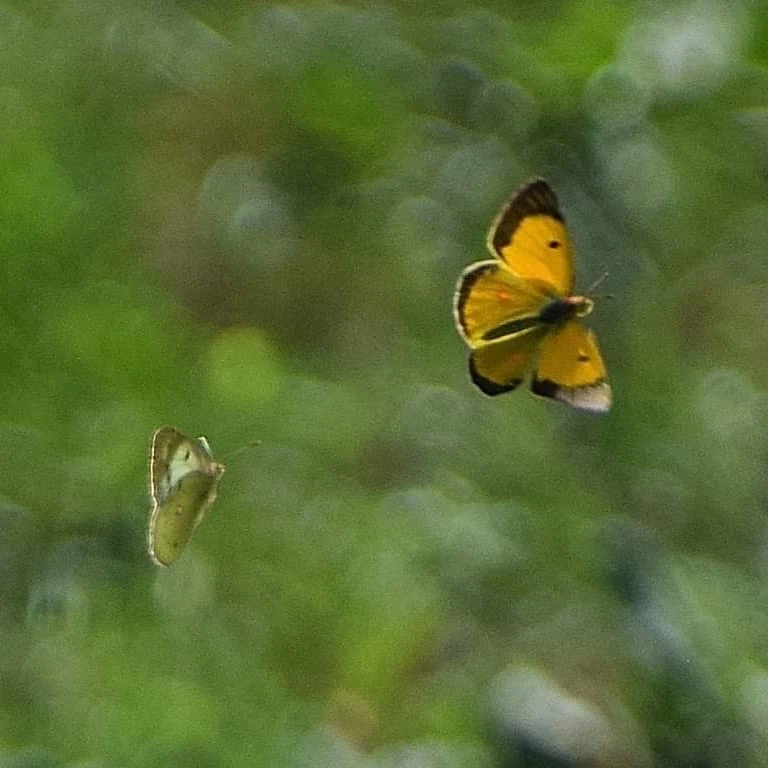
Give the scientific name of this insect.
Colias croceus
